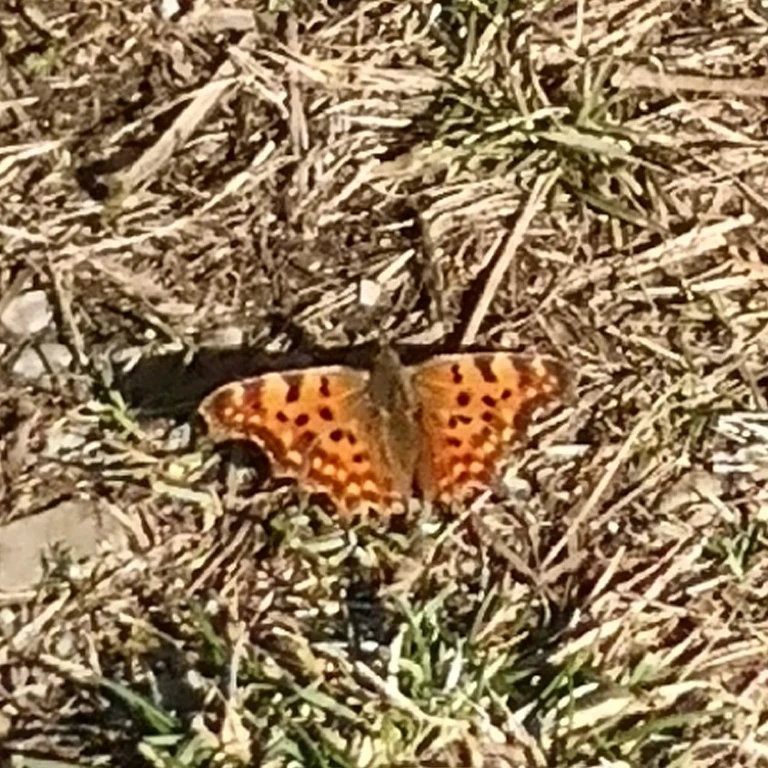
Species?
Polygonia c-album
